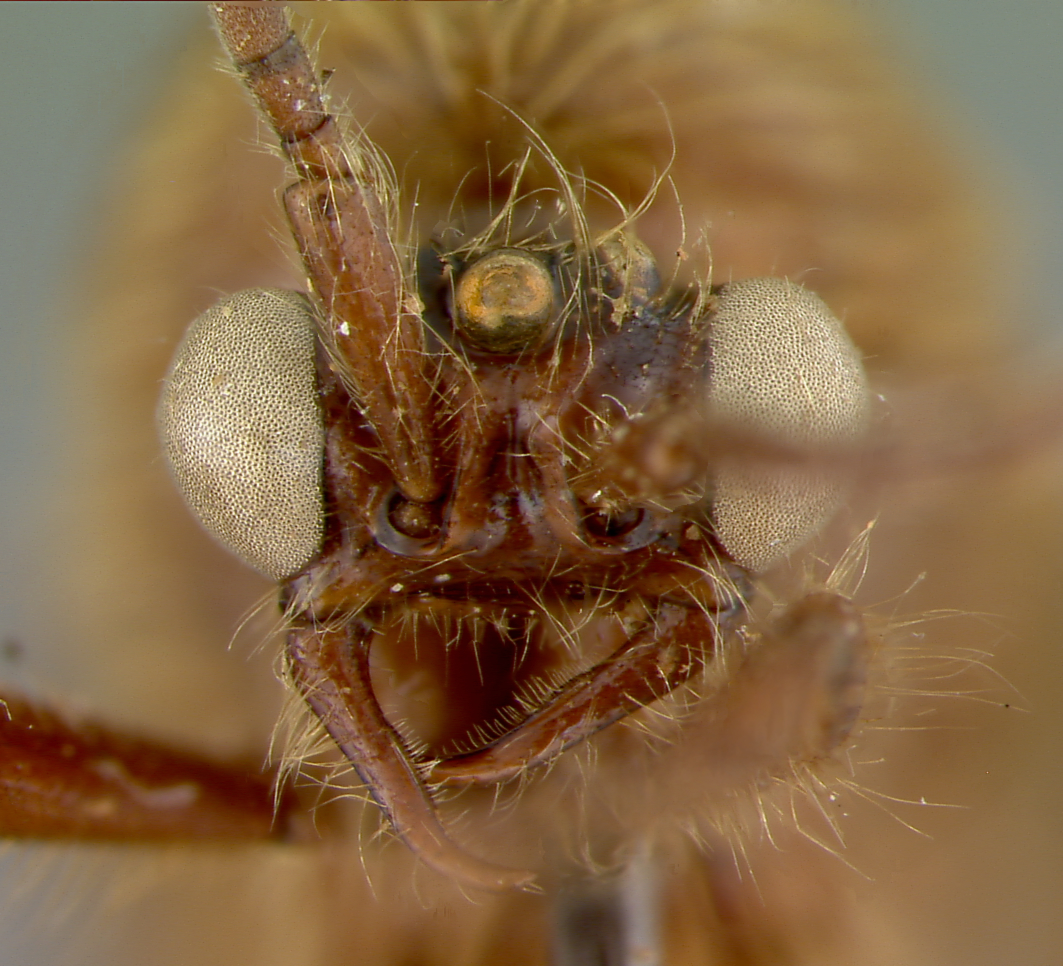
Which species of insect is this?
Neivamyrmex longiscapus
